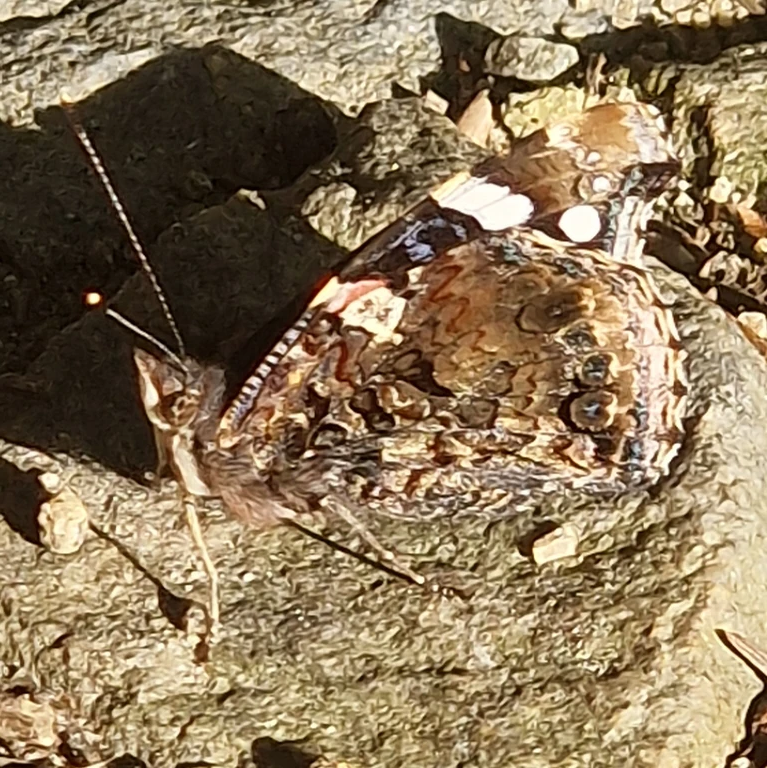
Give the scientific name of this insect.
Vanessa atalanta
